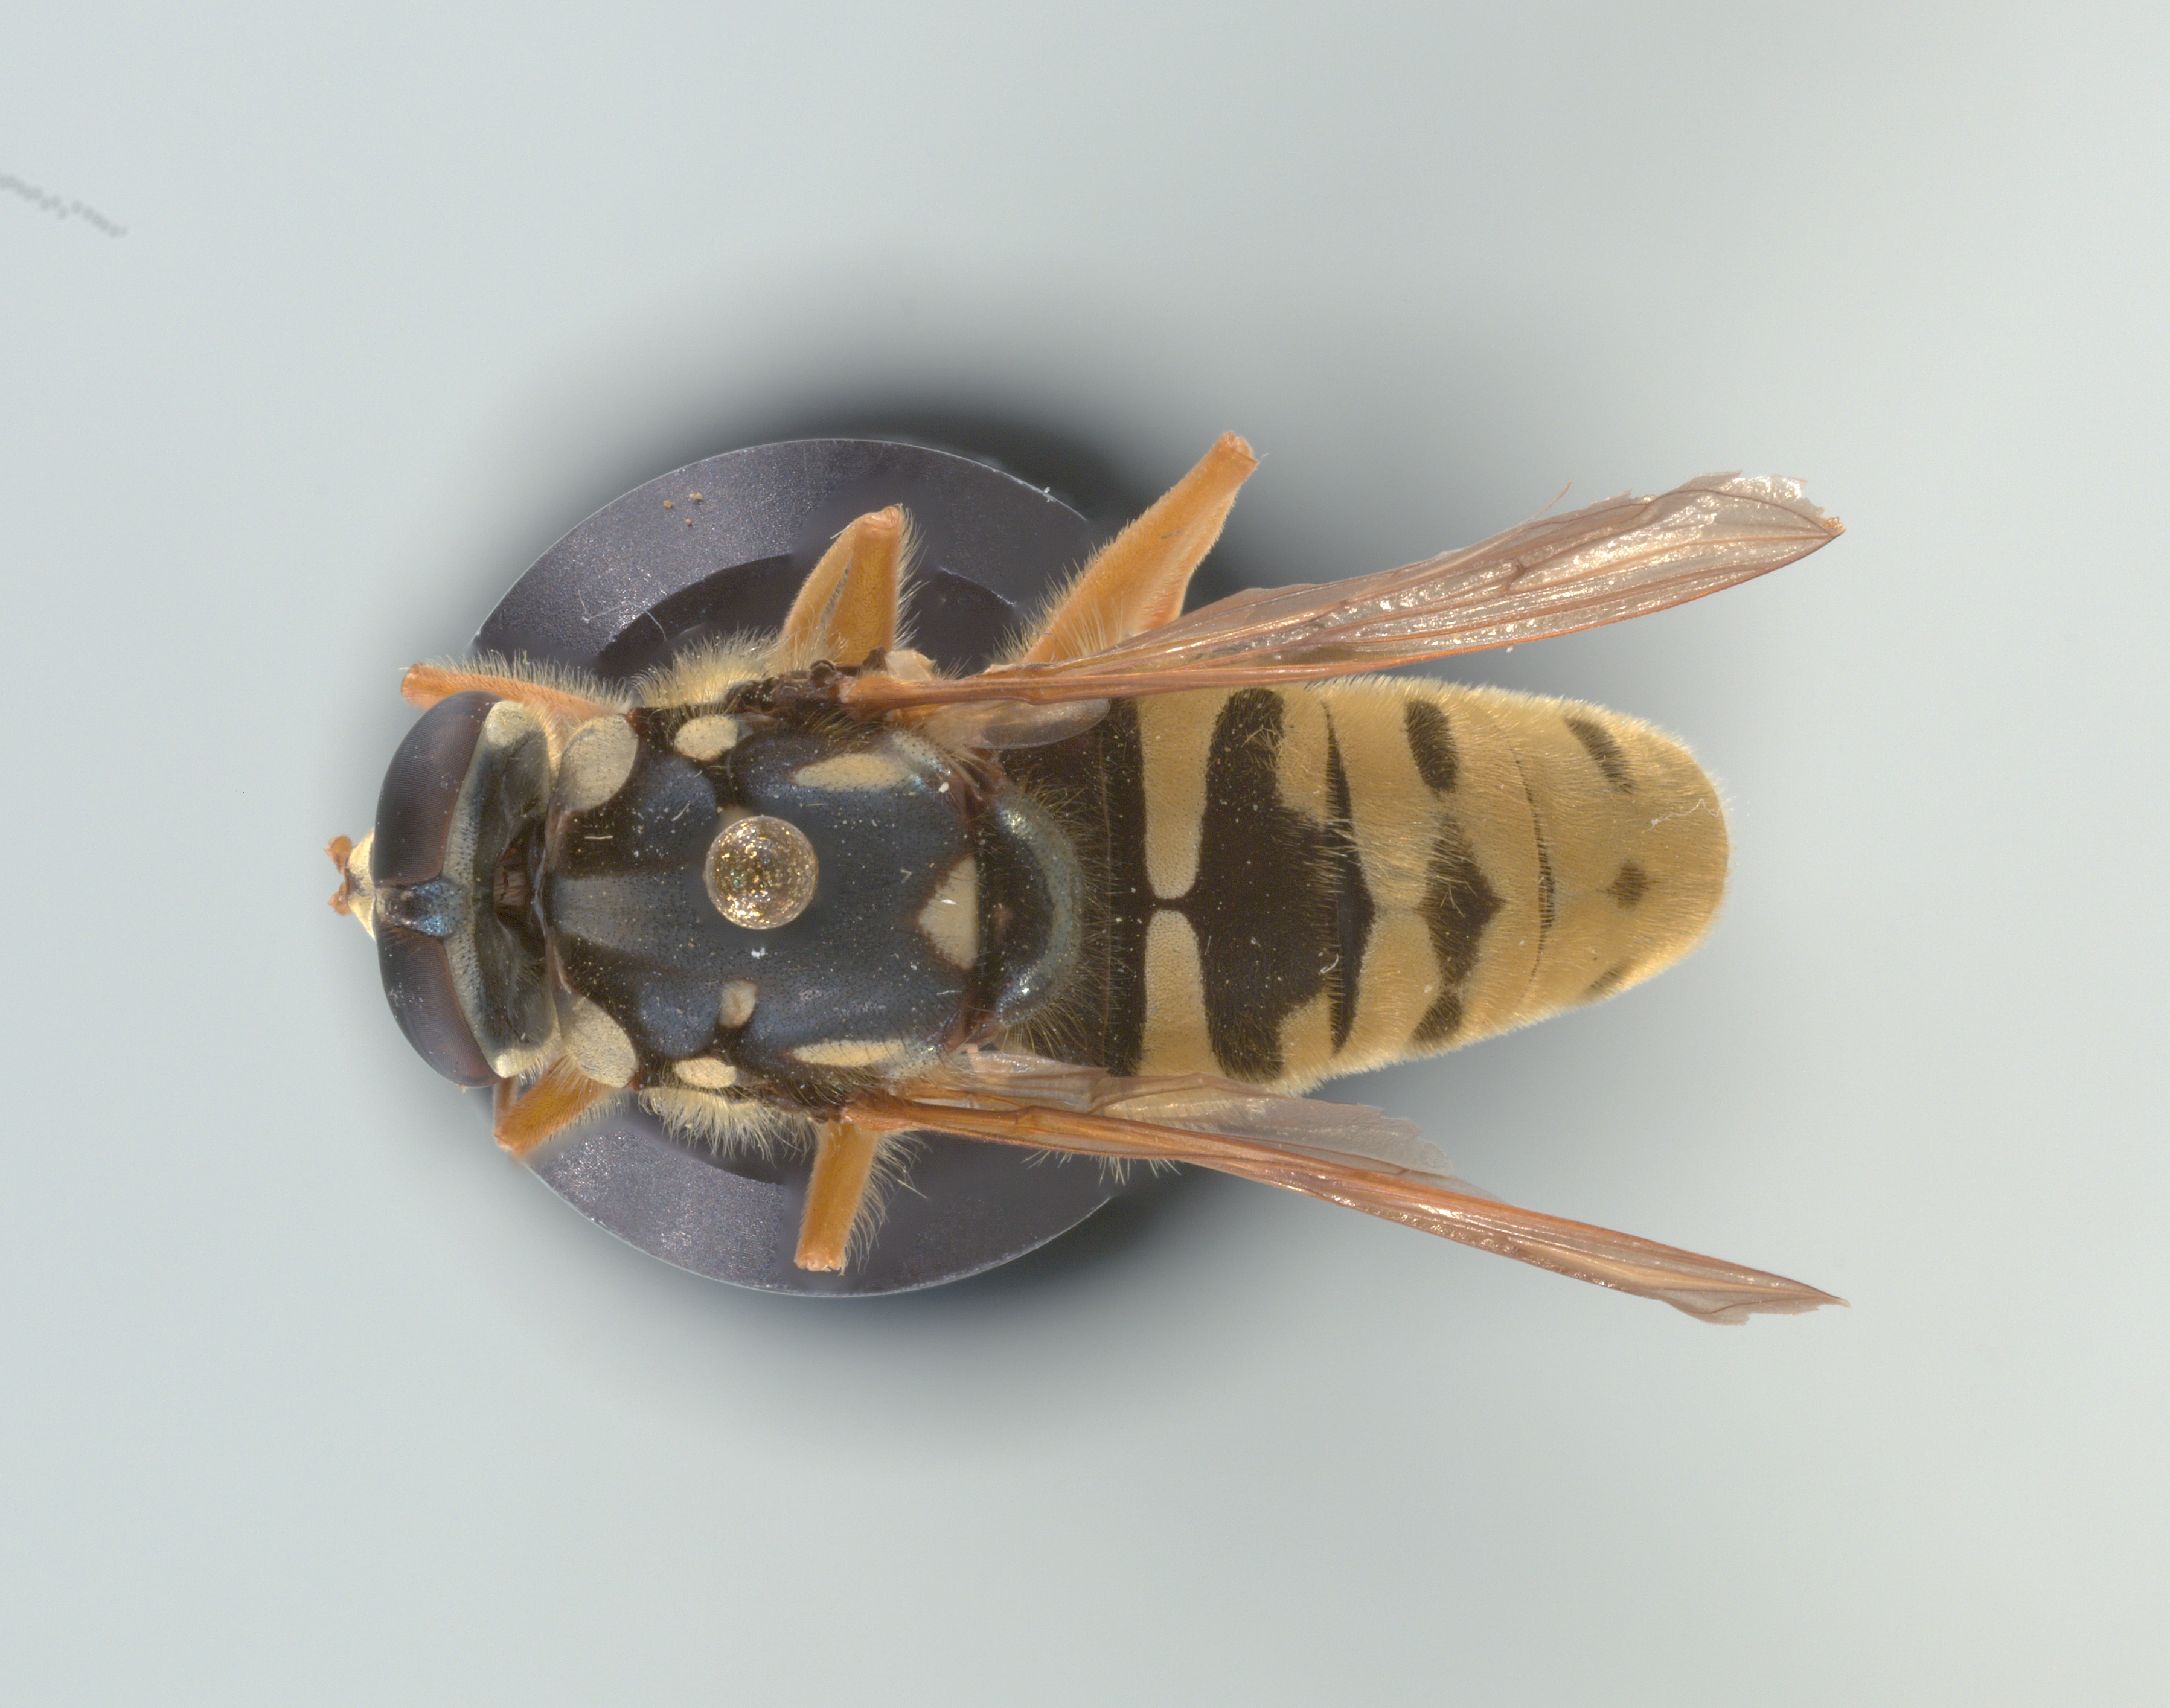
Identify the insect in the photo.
Temnostoma alternans
